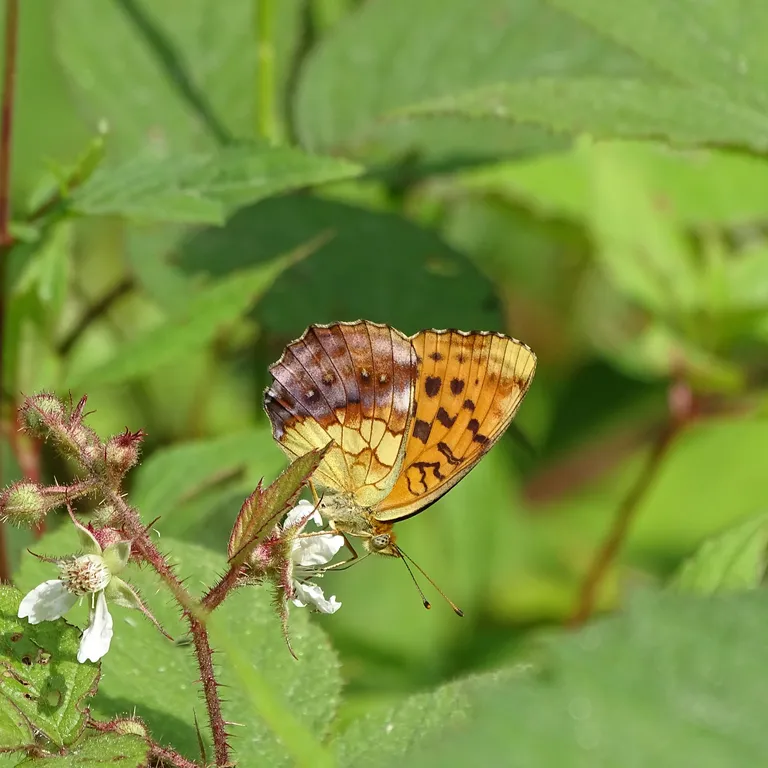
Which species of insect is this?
Brenthis daphne
